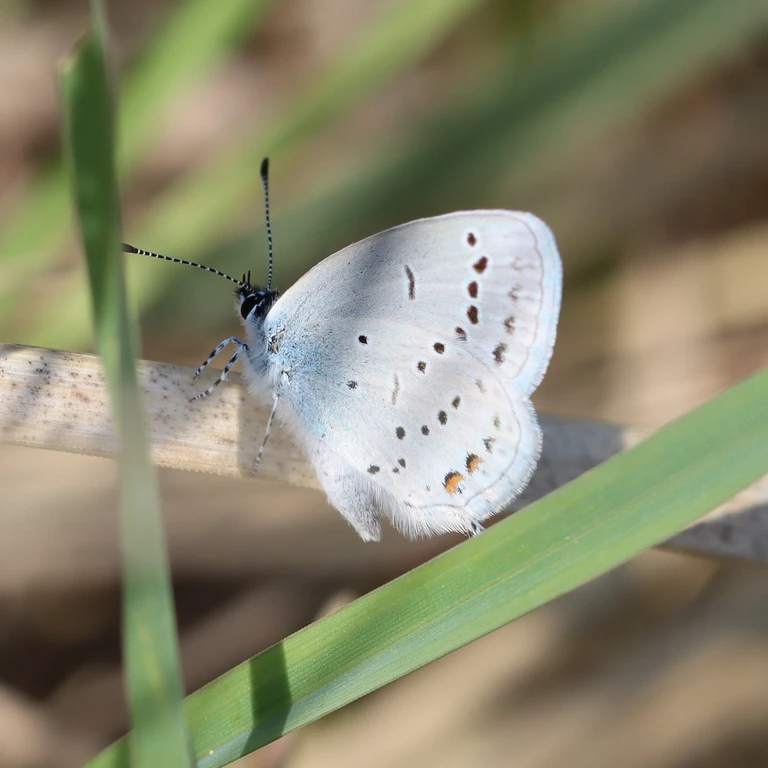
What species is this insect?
Cupido argiades (also Elkalyce argiades)
